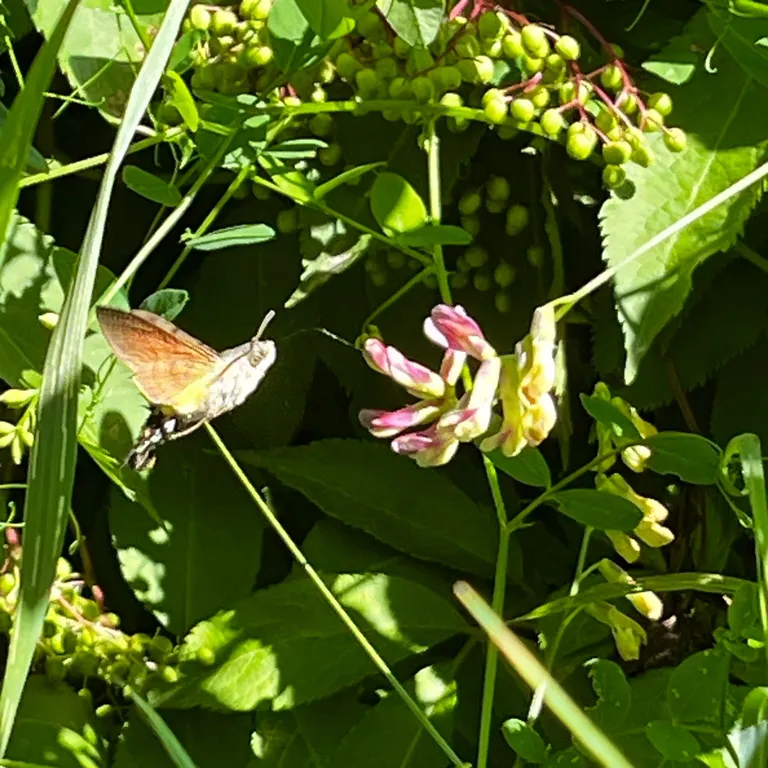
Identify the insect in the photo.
Macroglossum stellatarum
